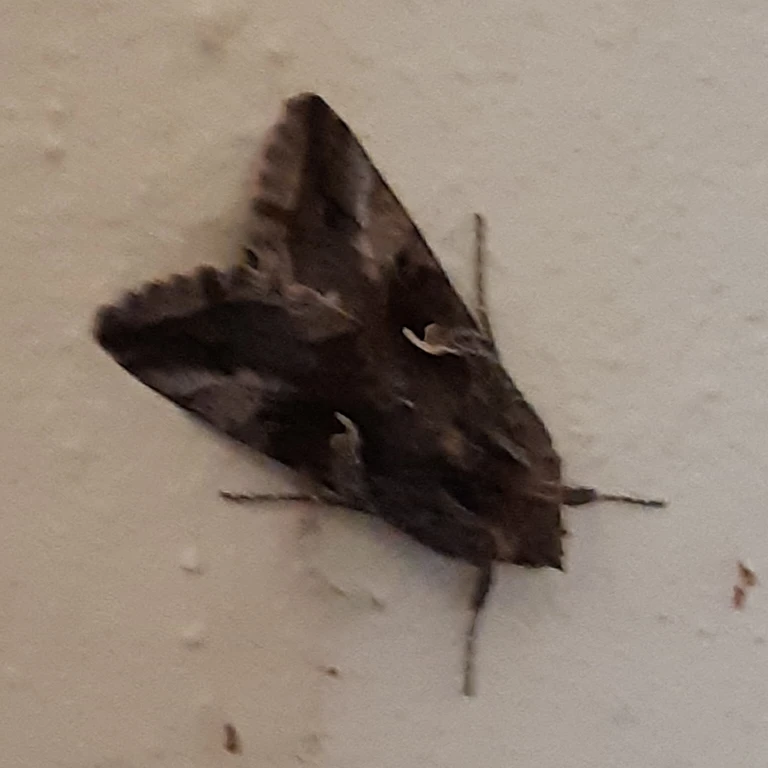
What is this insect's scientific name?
Autographa gamma
